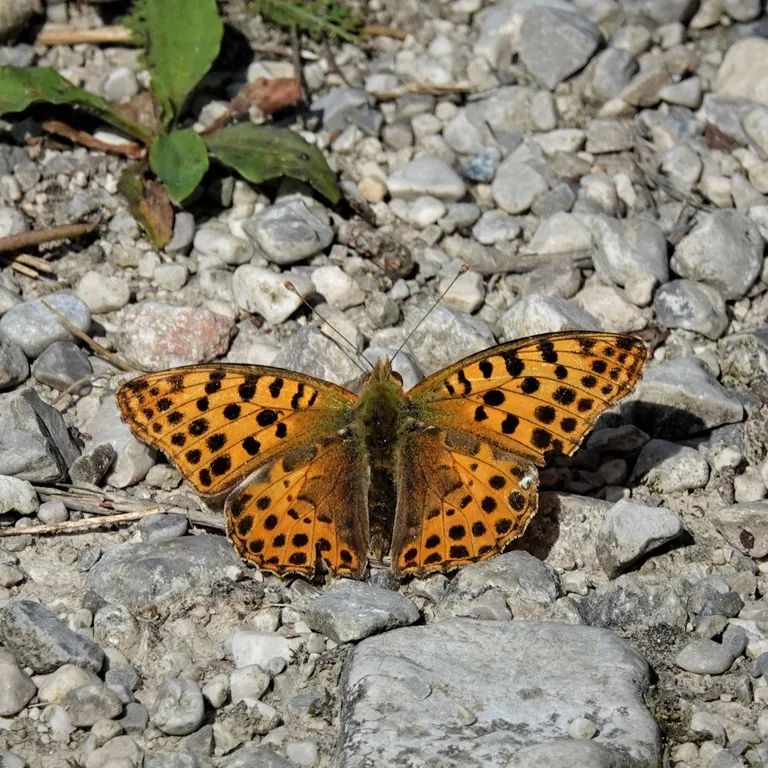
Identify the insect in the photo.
Issoria lathonia
